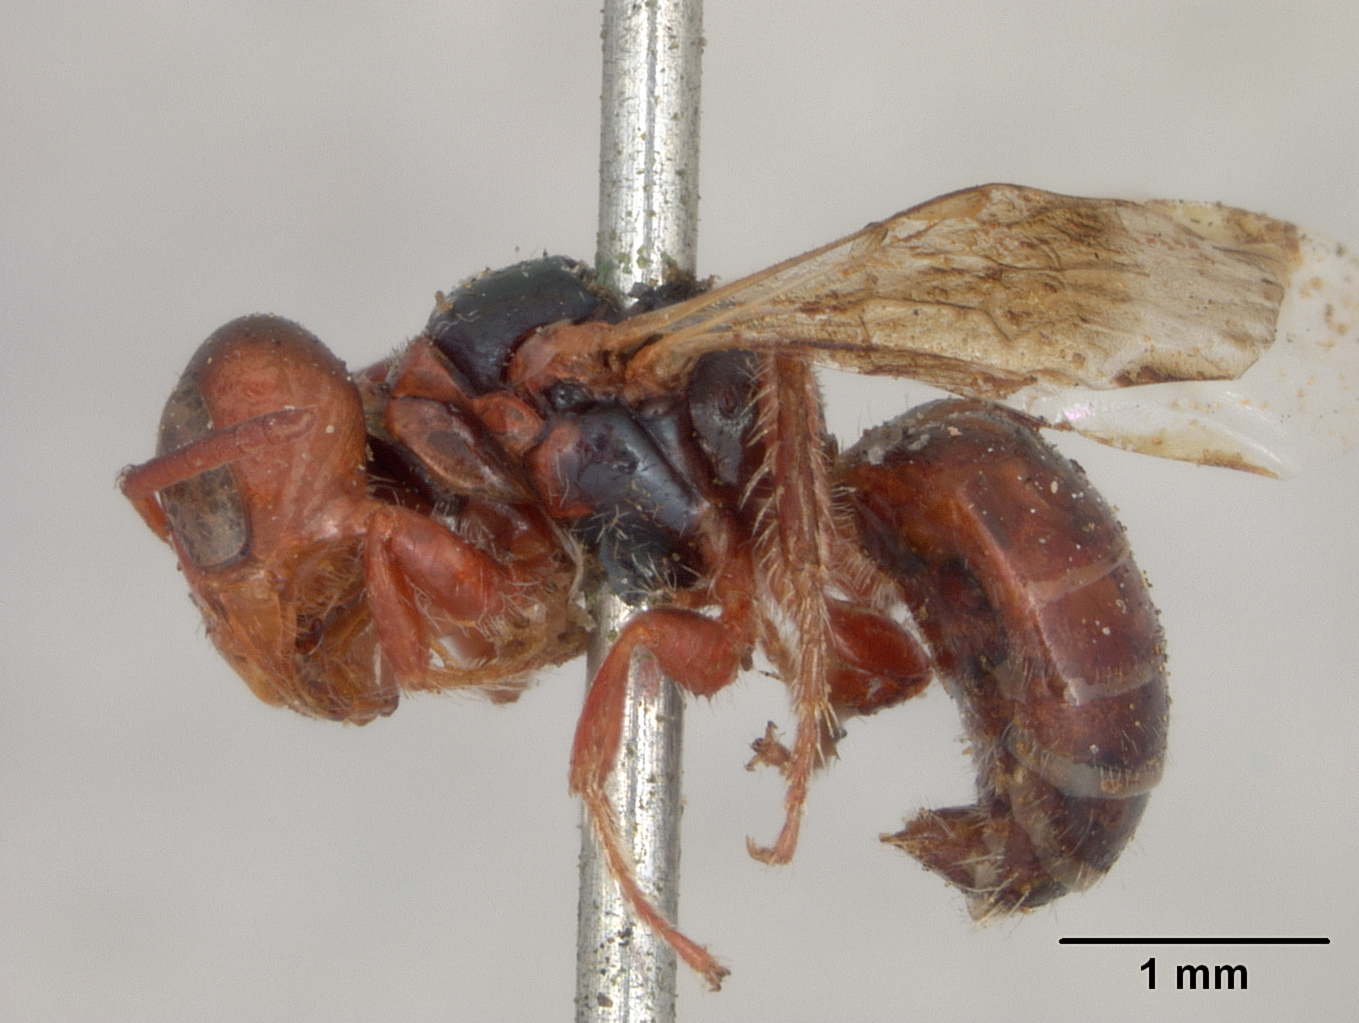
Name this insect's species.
Perdita koebelei
